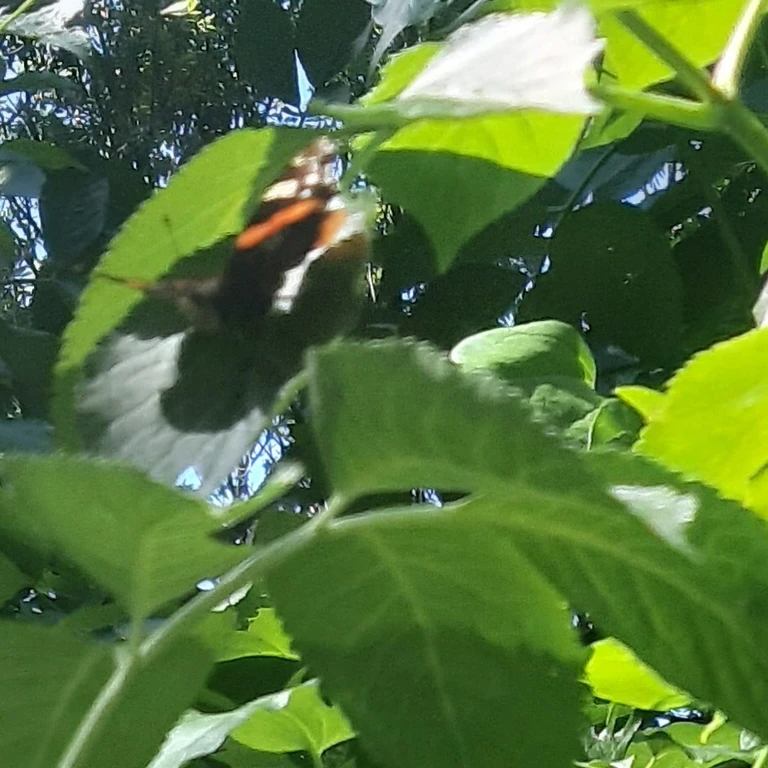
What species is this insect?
Vanessa atalanta
